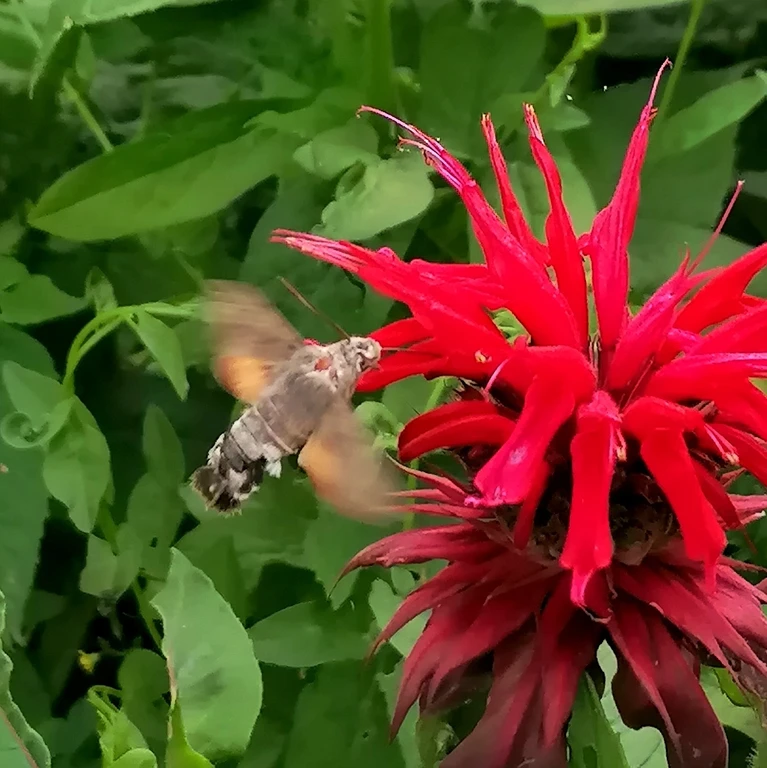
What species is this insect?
Macroglossum stellatarum
